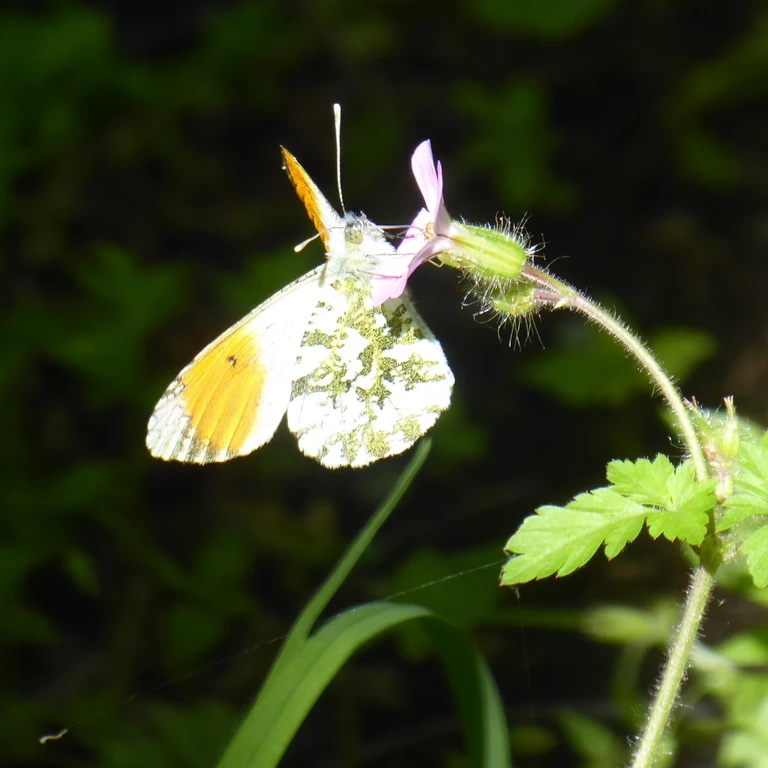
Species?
Anthocharis cardamines
